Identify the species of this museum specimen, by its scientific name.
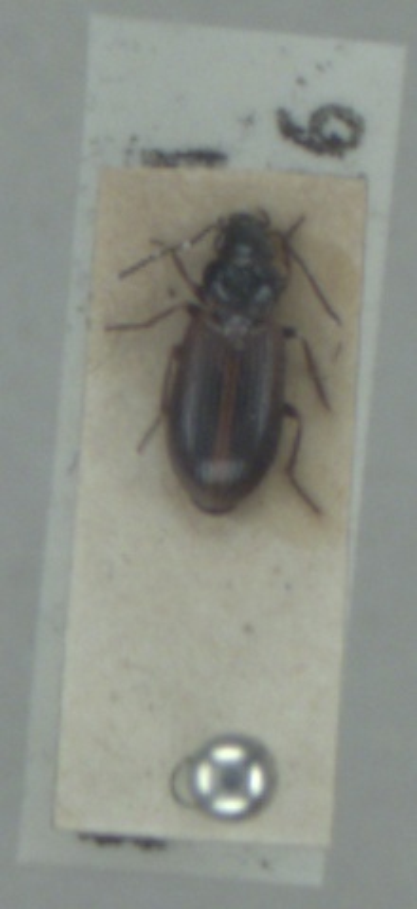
Dicheirotrichus cognatus
